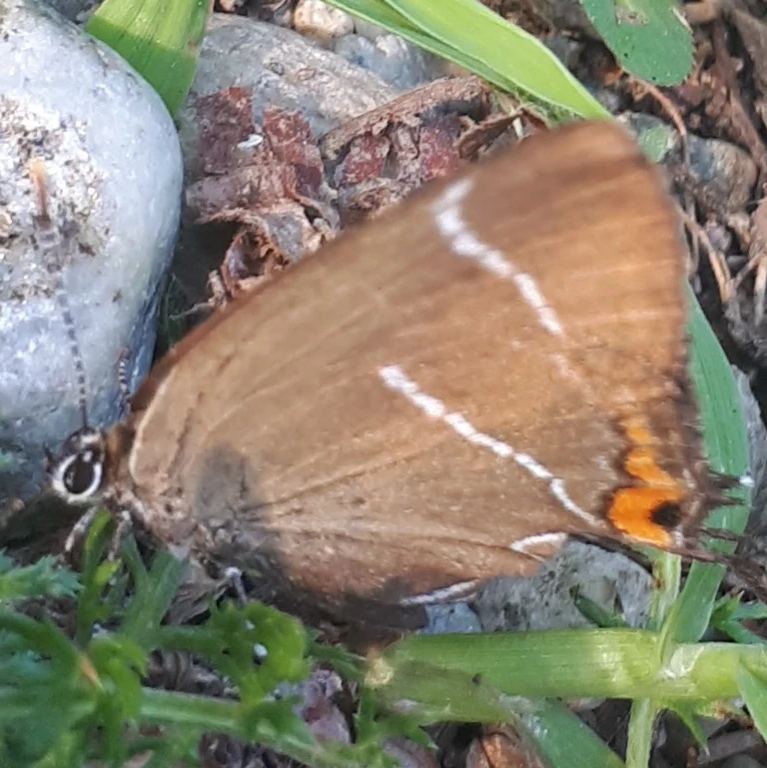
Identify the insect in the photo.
Satyrium w-album
